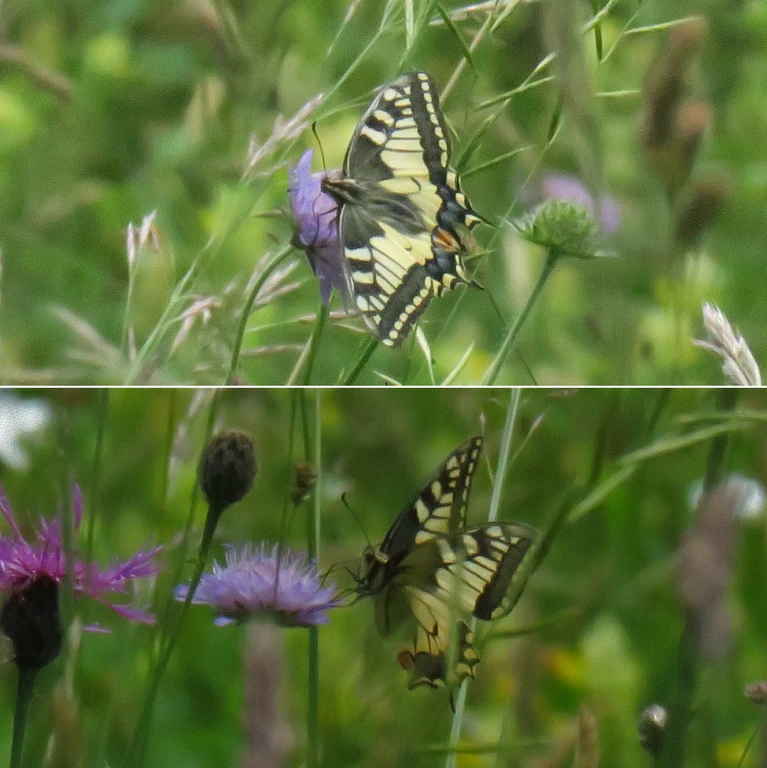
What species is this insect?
Papilio machaon
